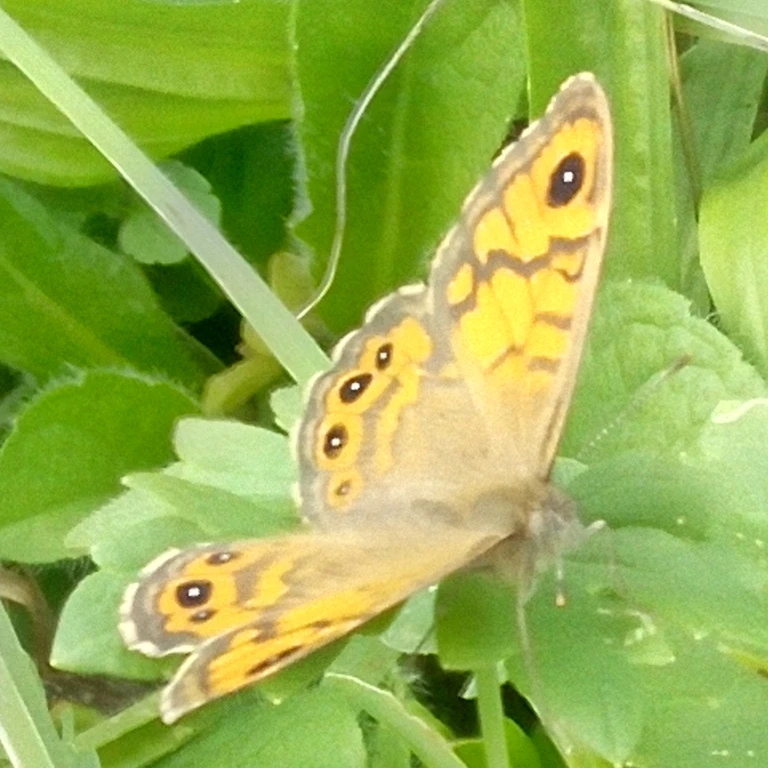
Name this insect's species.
Lasiommata megera (also Pararge megera)
